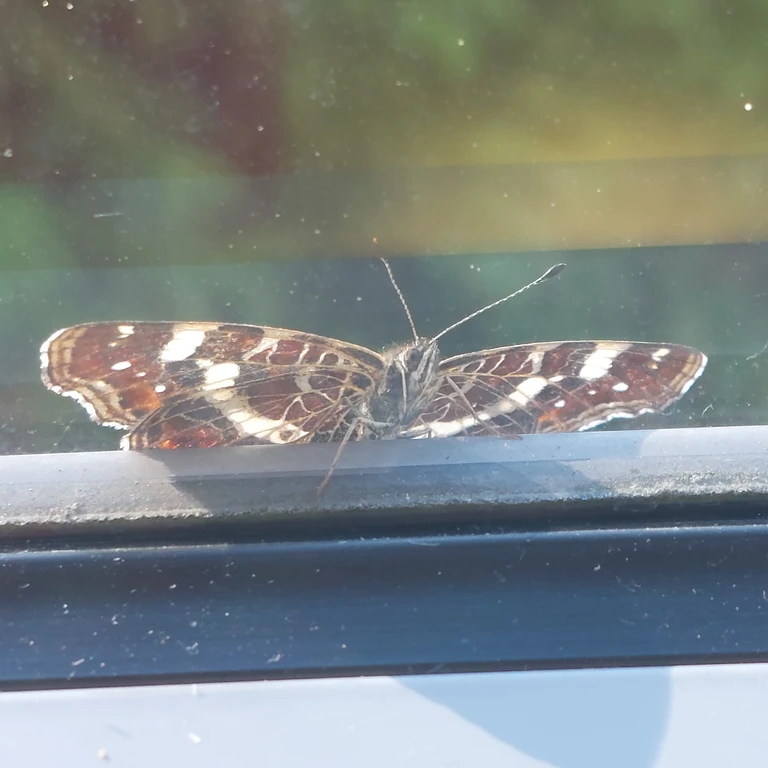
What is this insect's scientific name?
Araschnia levana
